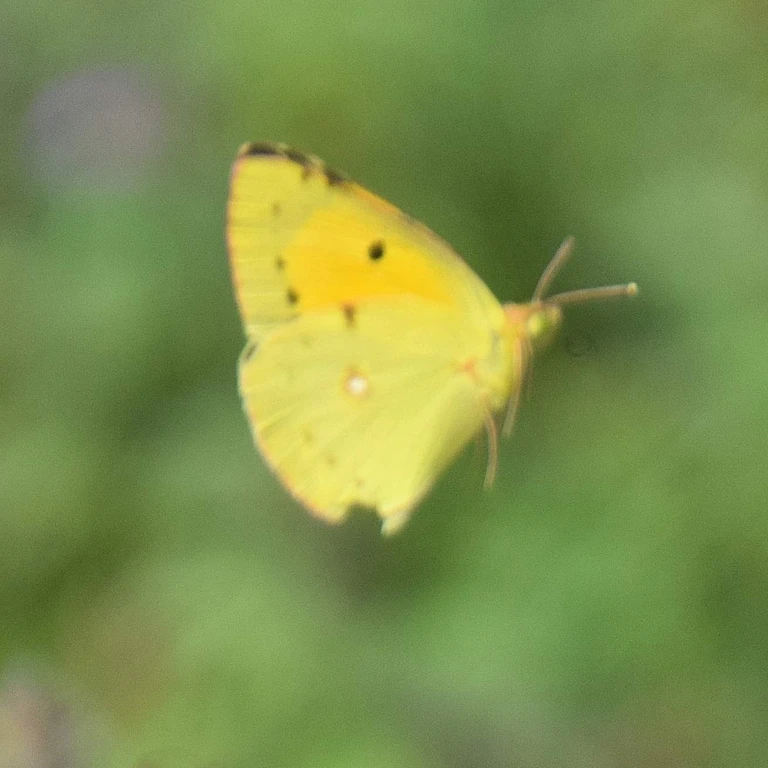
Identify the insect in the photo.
Colias croceus
